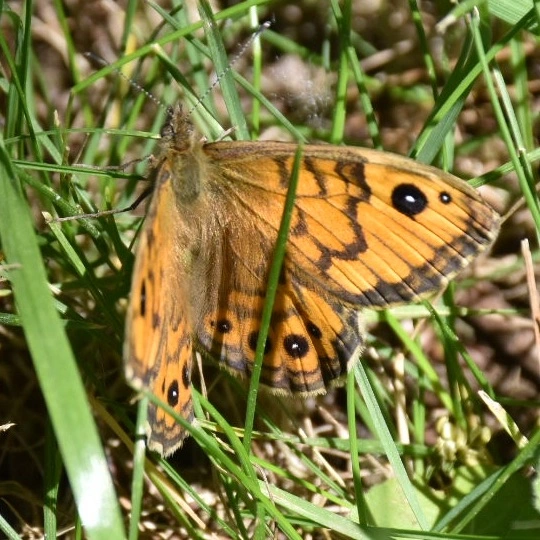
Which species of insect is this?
Lasiommata megera (also Pararge megera)
